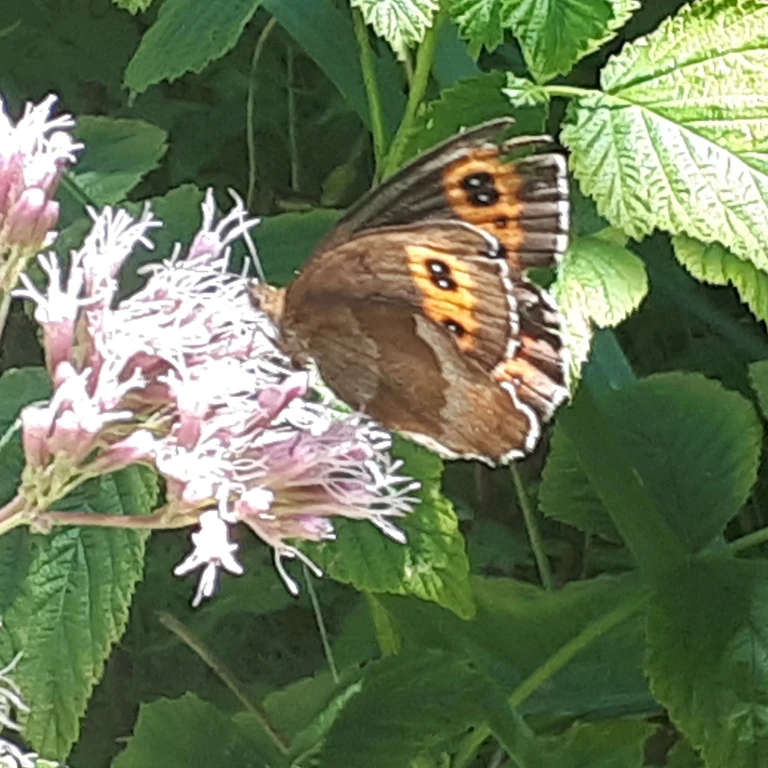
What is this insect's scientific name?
Erebia aethiops
